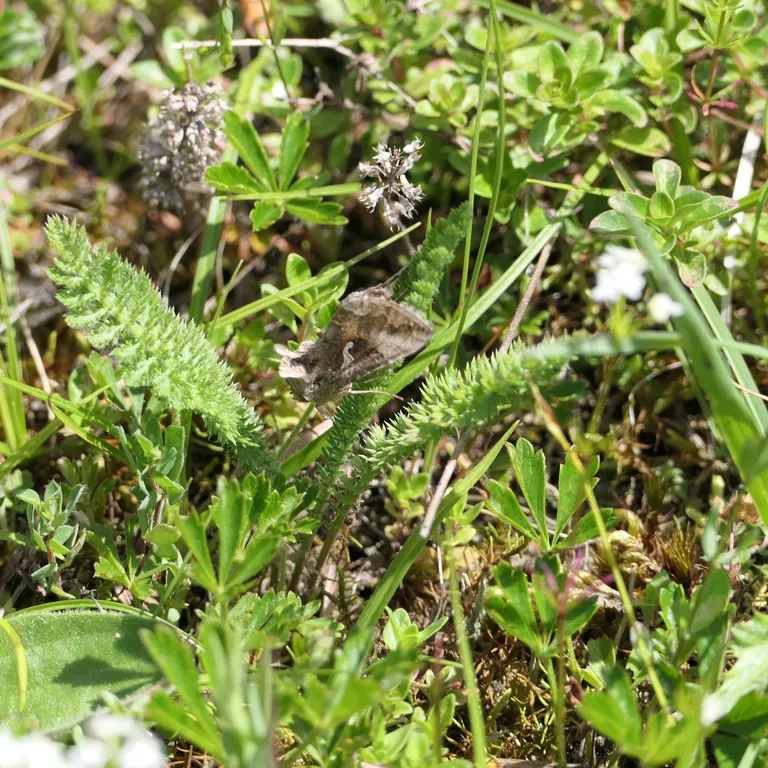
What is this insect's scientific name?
Autographa gamma
